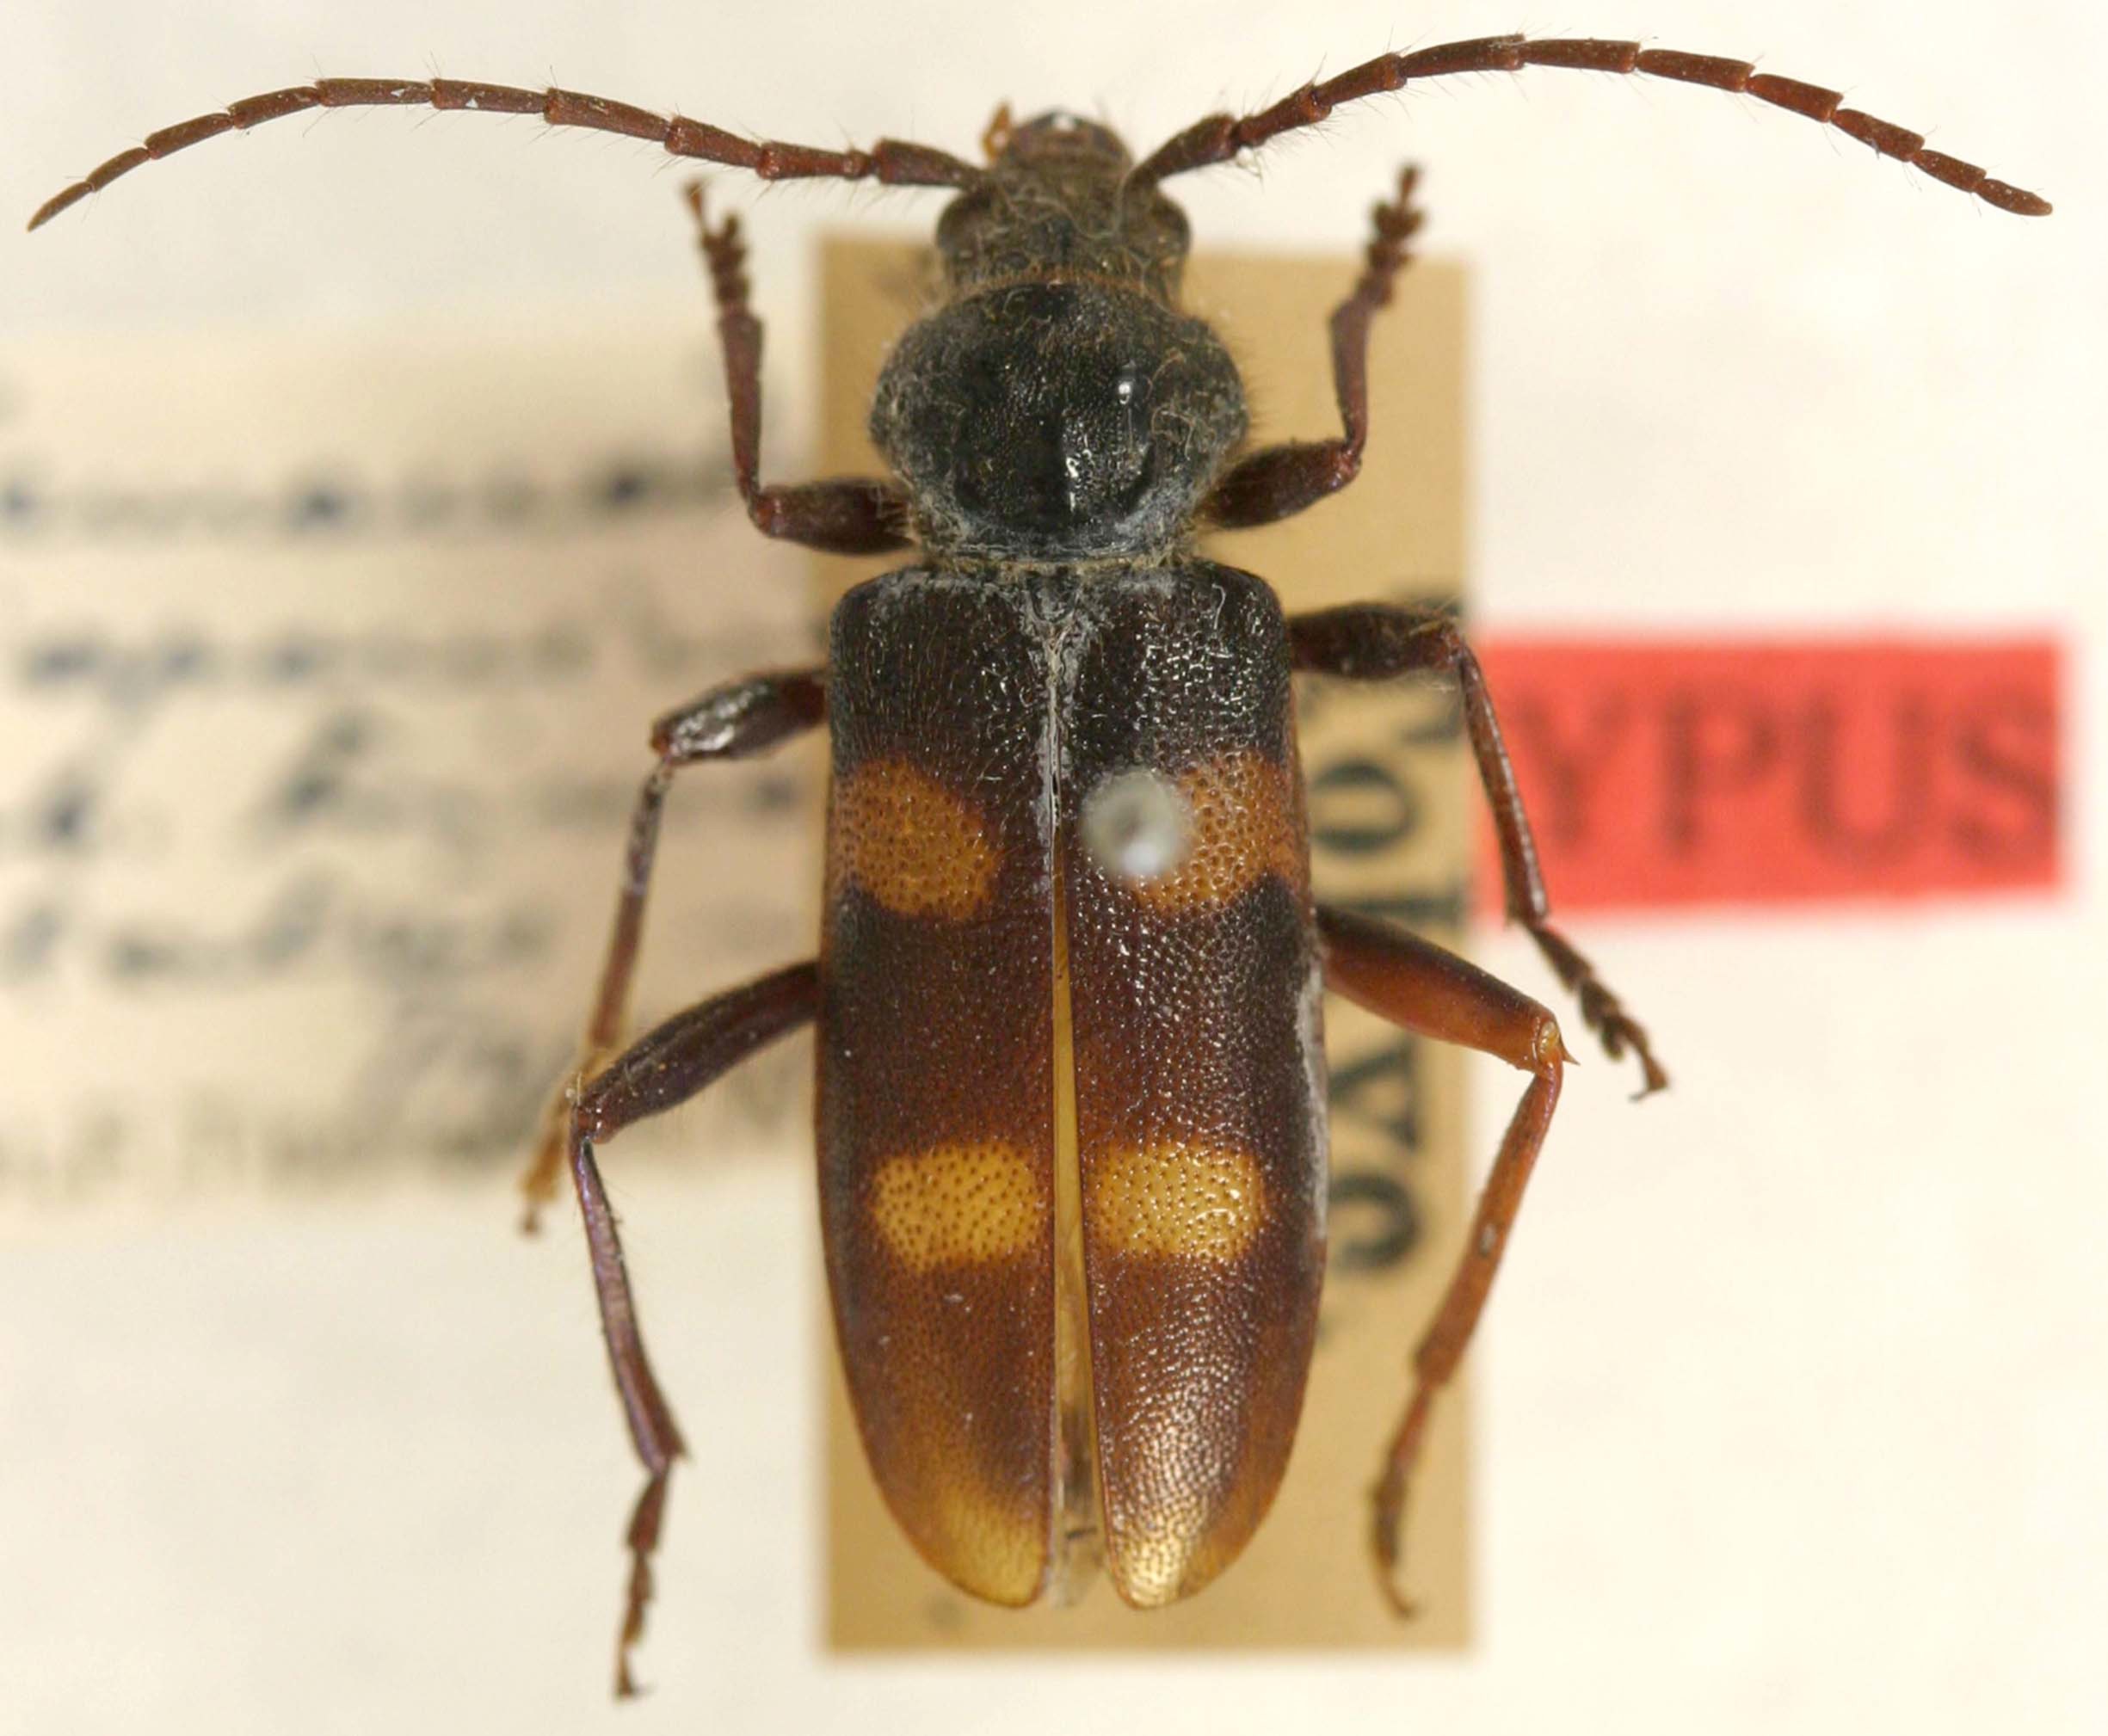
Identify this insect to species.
Semanotus japonicus
